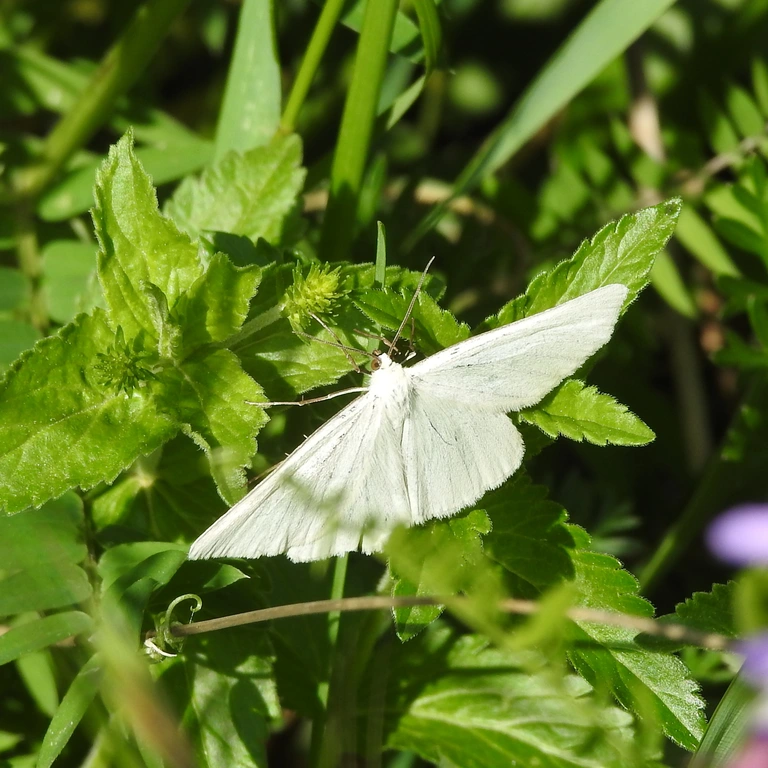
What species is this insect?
Siona lineata
